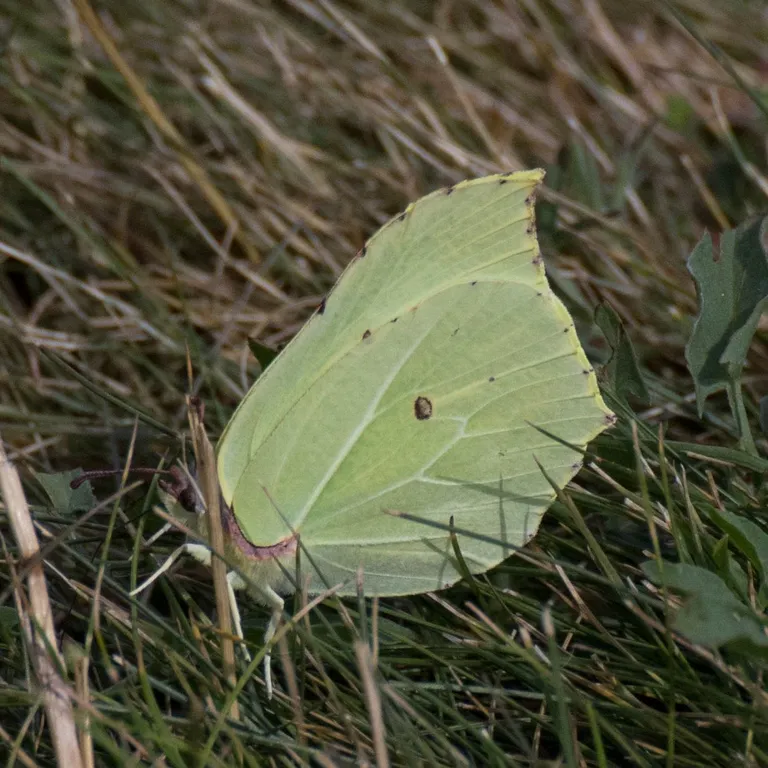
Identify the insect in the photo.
Gonepteryx rhamni
